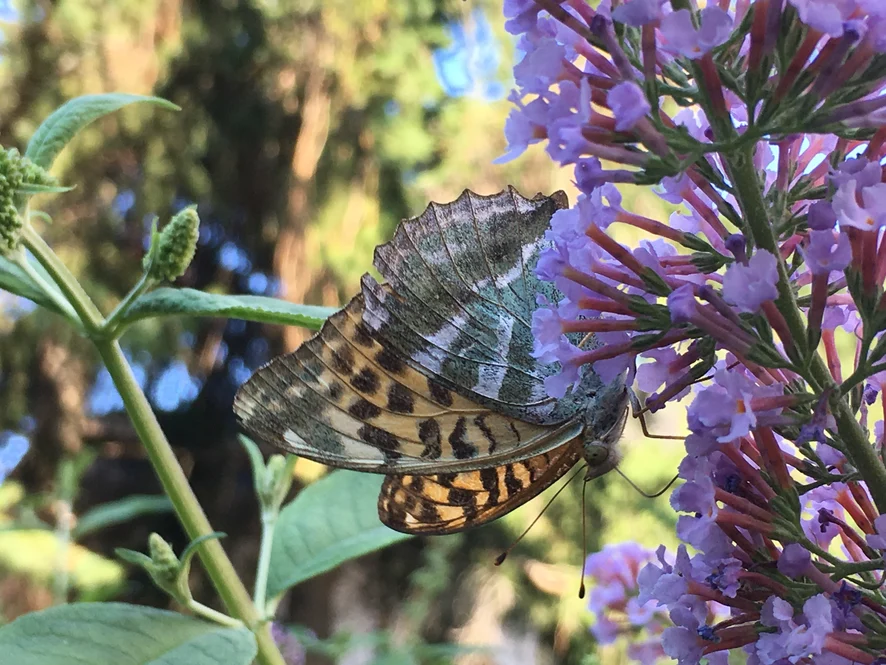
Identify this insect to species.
Argynnis paphia
